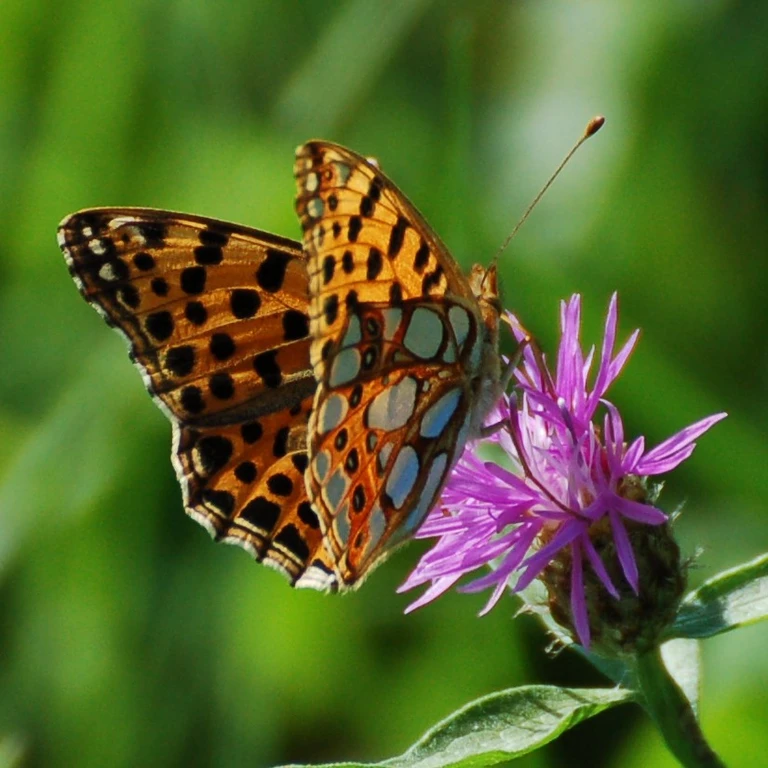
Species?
Issoria lathonia
